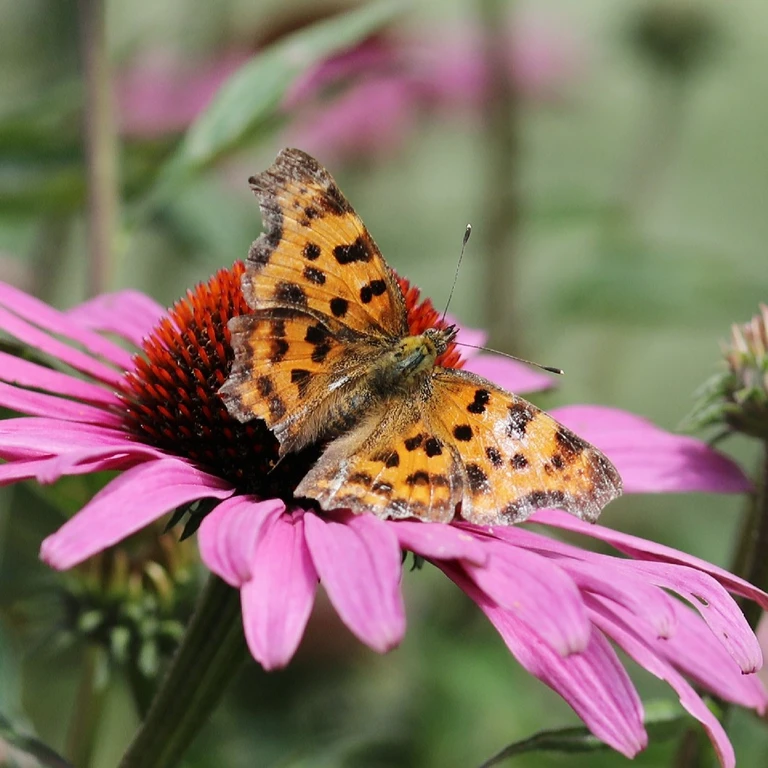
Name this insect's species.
Polygonia c-album
